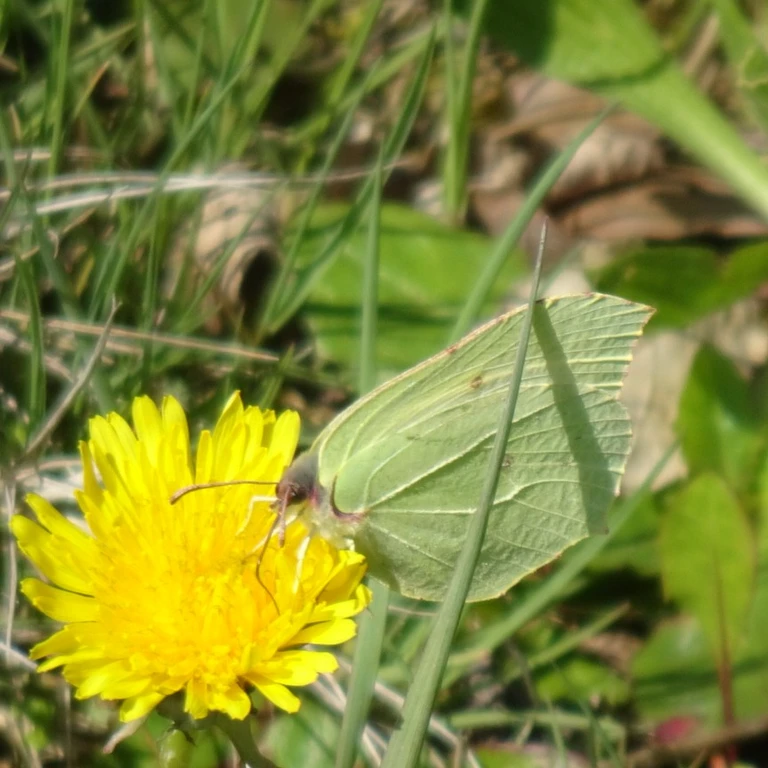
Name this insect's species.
Gonepteryx rhamni
